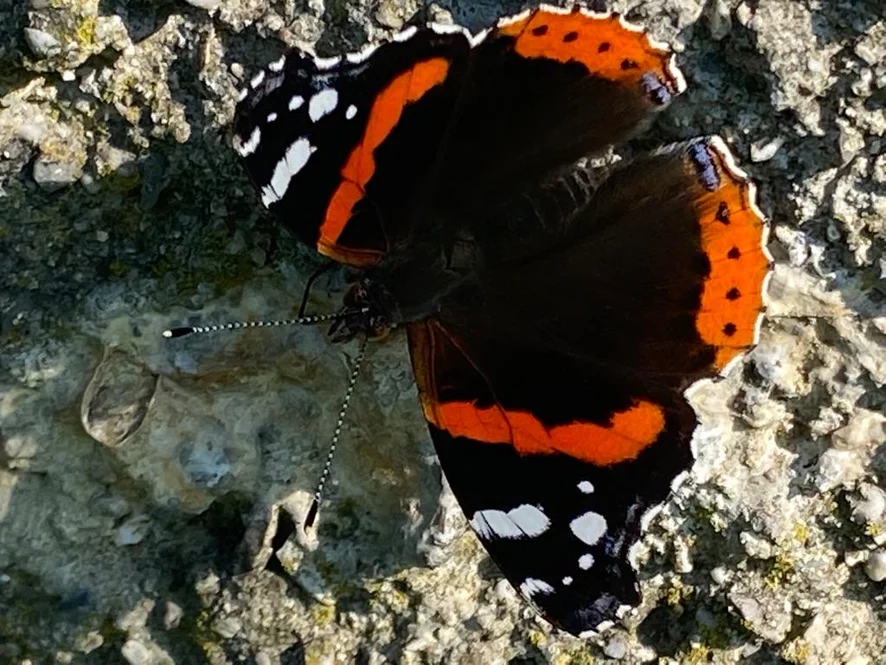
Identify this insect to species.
Vanessa atalanta
